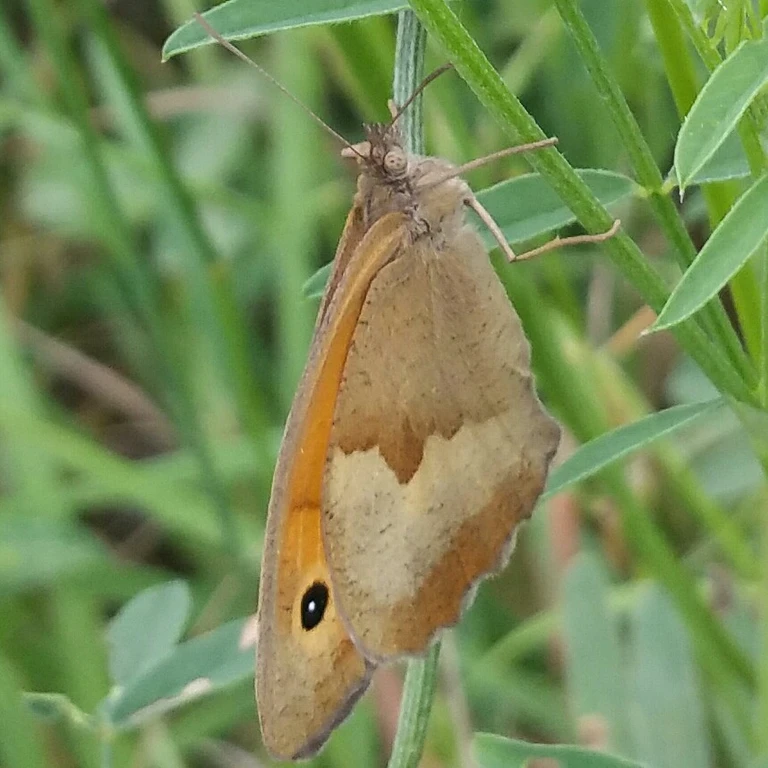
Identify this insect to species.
Maniola jurtina
